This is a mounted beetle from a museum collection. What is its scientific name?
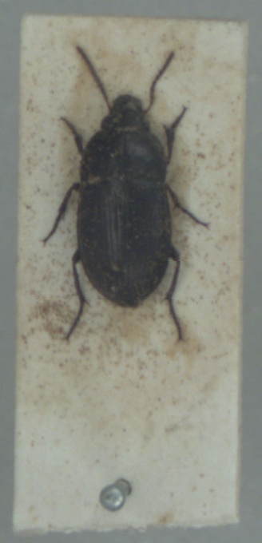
Amara convexior
